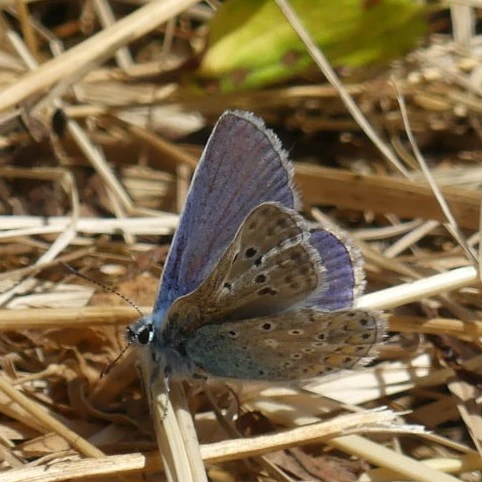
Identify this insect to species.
Polyommatus icarus
